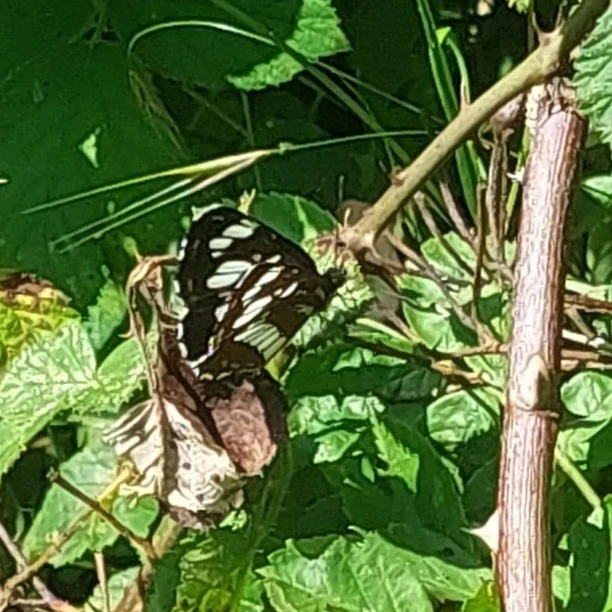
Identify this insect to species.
Neptis rivularis
